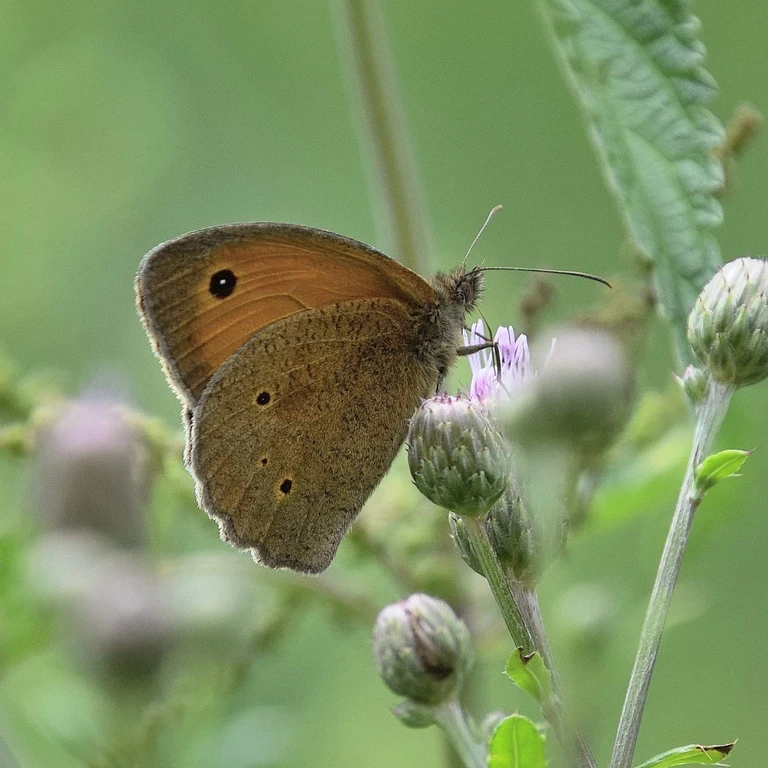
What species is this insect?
Maniola jurtina
